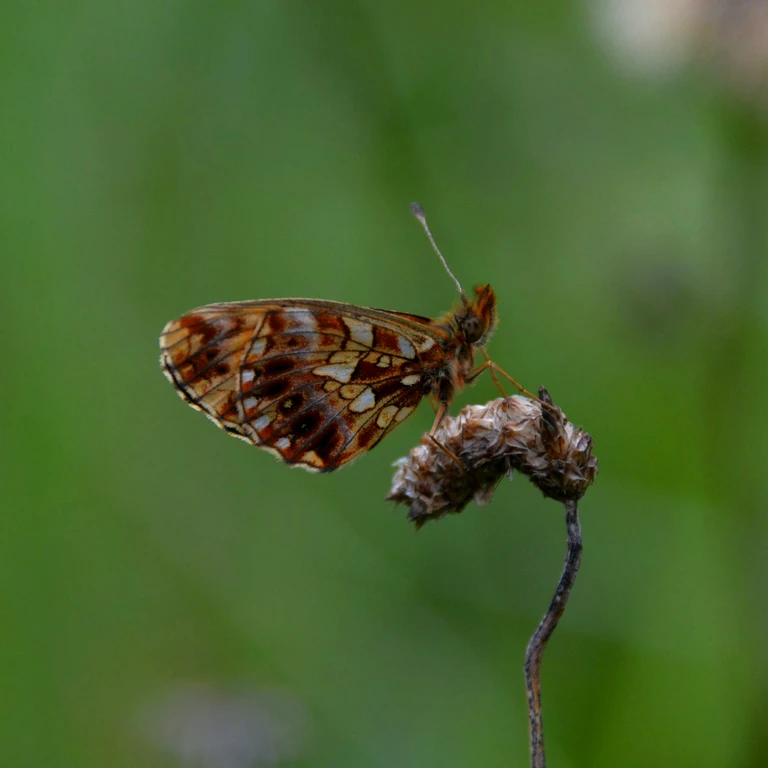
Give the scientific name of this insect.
Boloria dia
